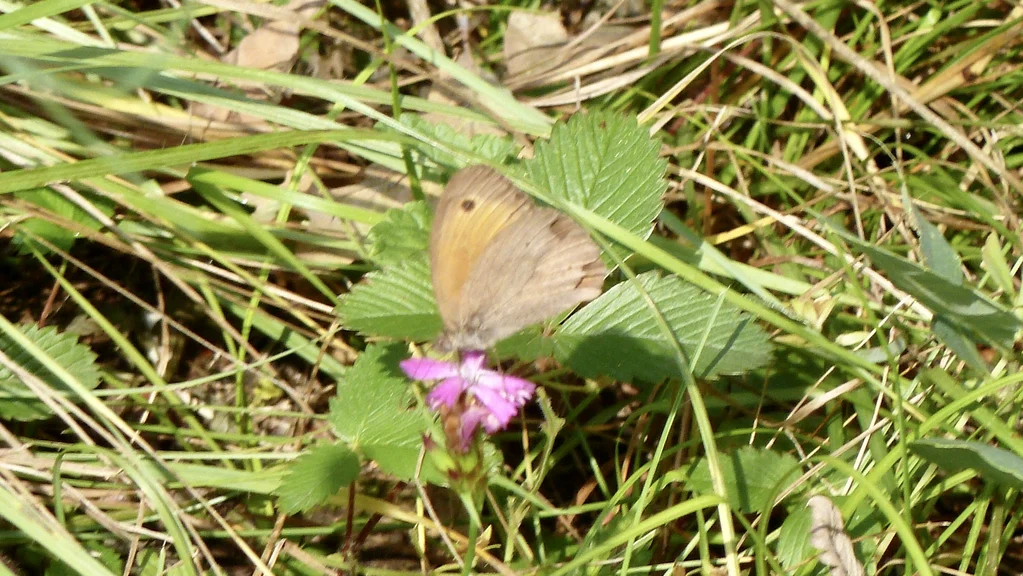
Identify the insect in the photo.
Maniola jurtina
